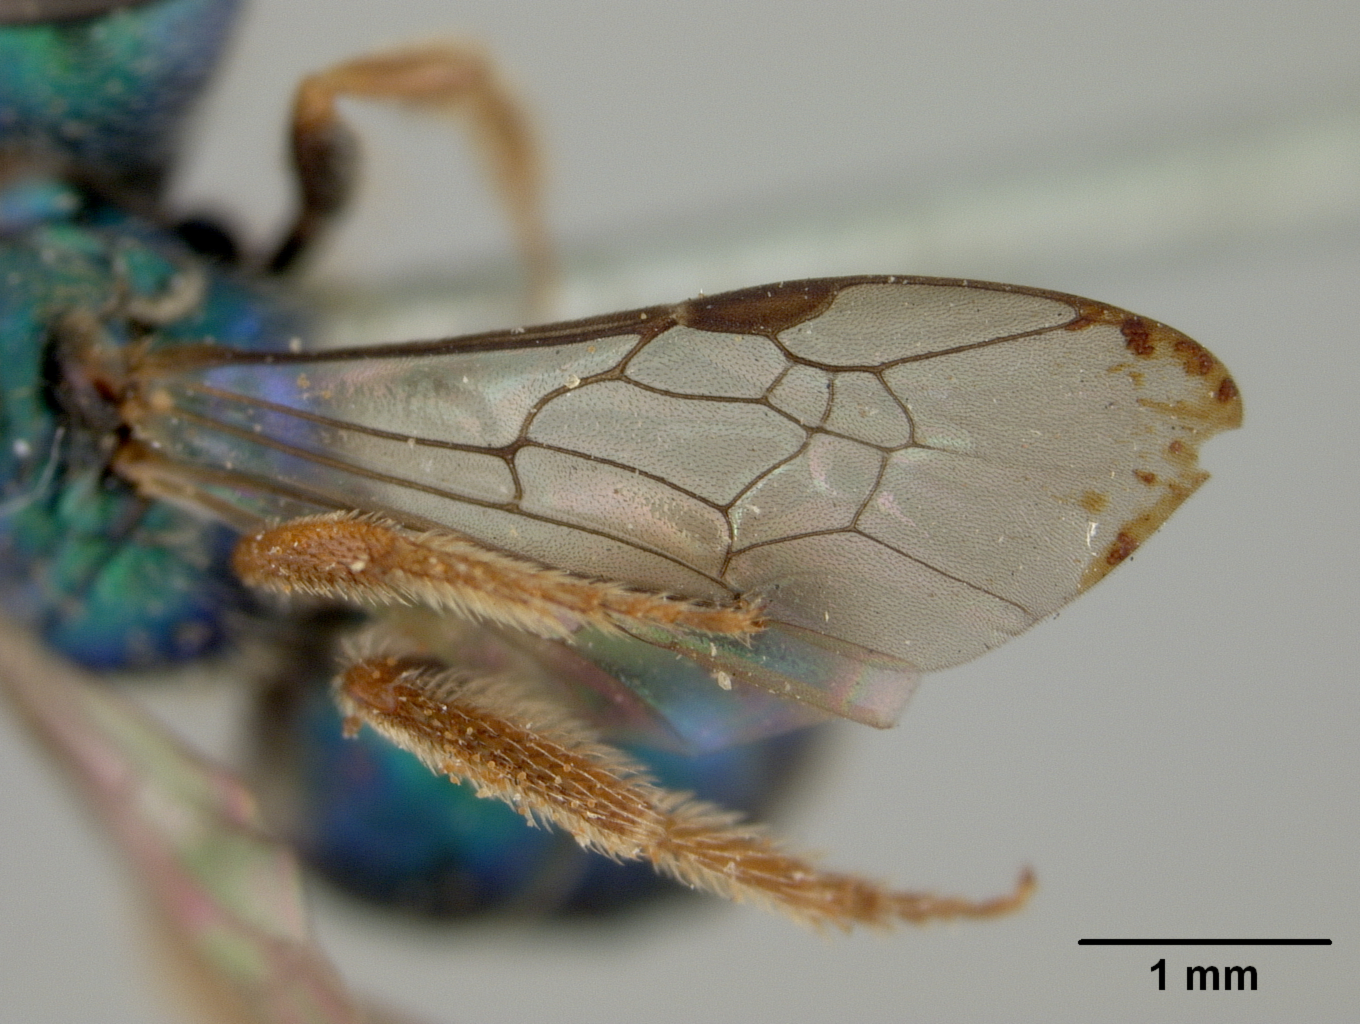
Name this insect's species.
Augochlora vincentana
